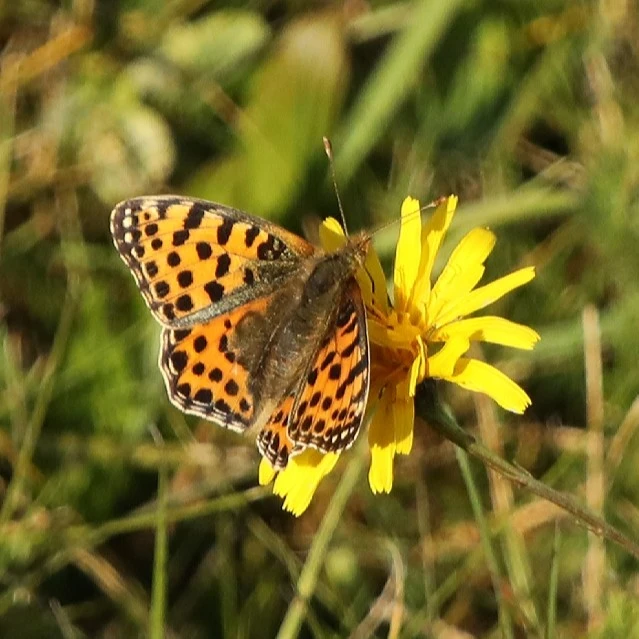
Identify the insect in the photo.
Issoria lathonia
